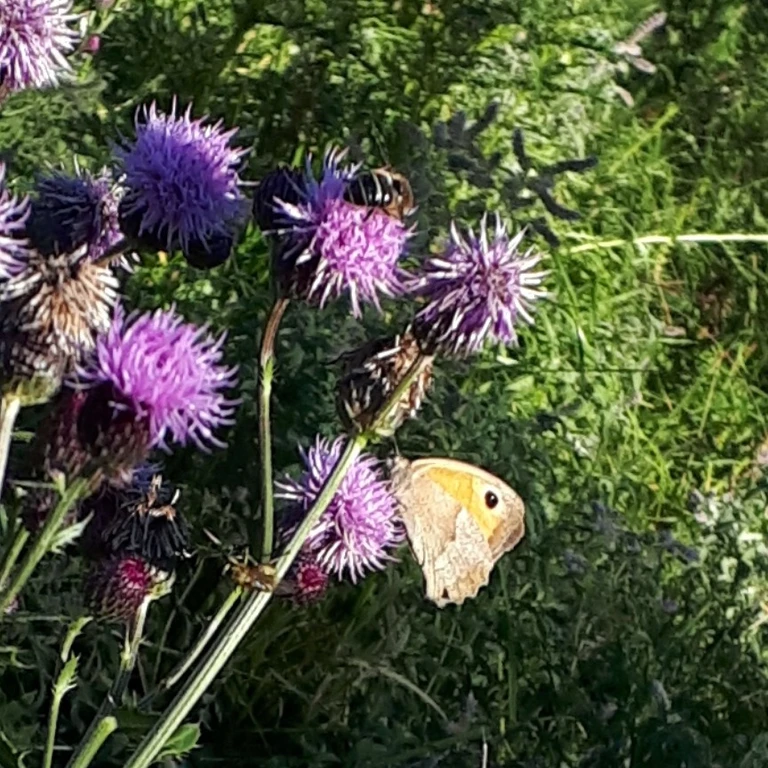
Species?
Maniola jurtina
